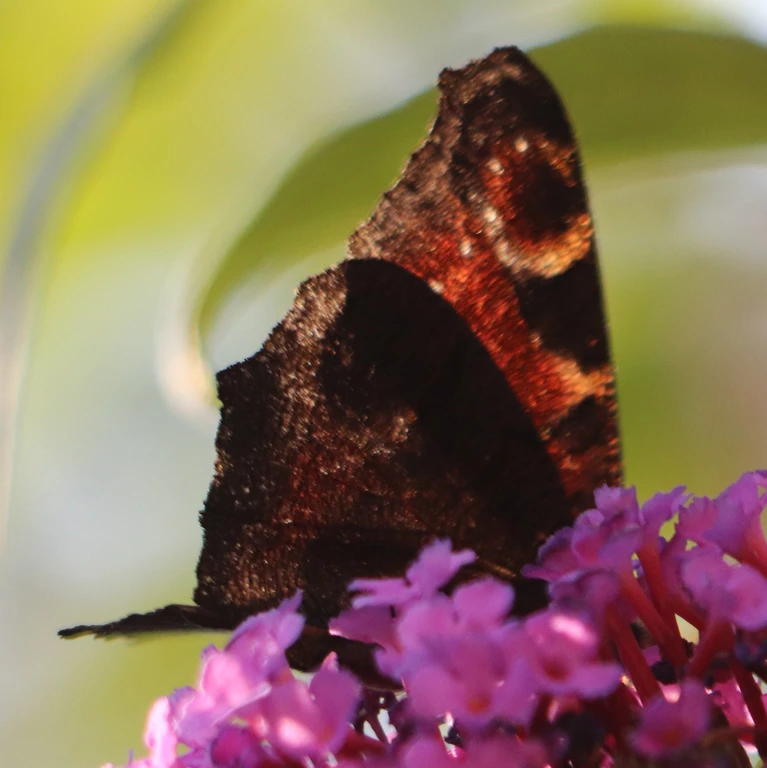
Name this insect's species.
Aglais io
